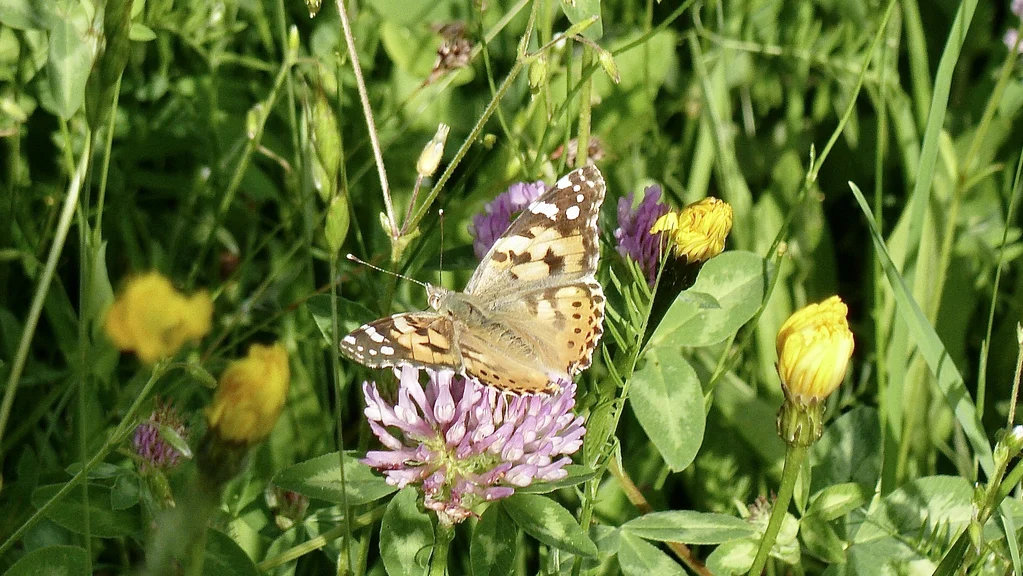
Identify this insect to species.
Vanessa cardui
